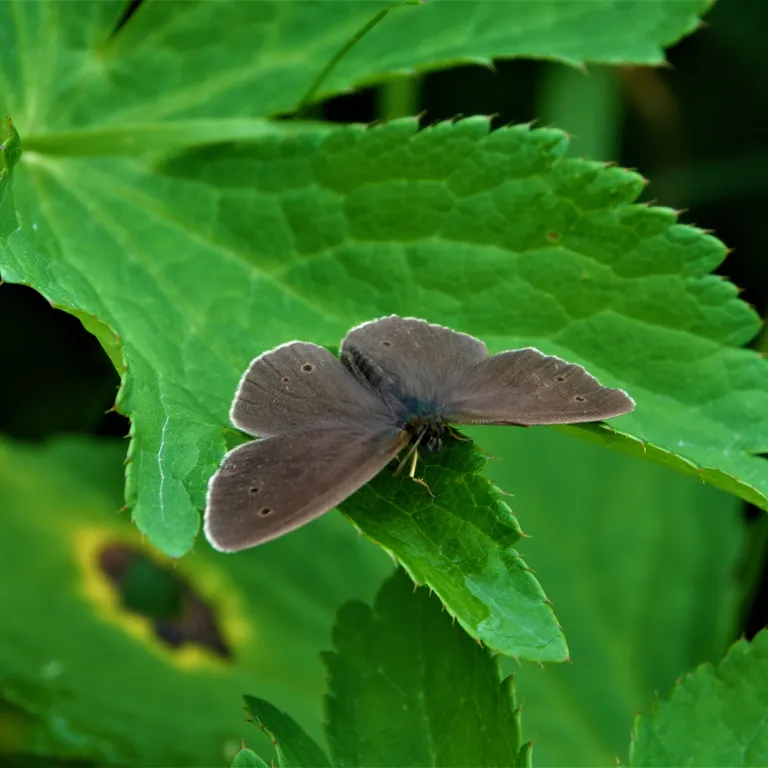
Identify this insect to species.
Aphantopus hyperantus
